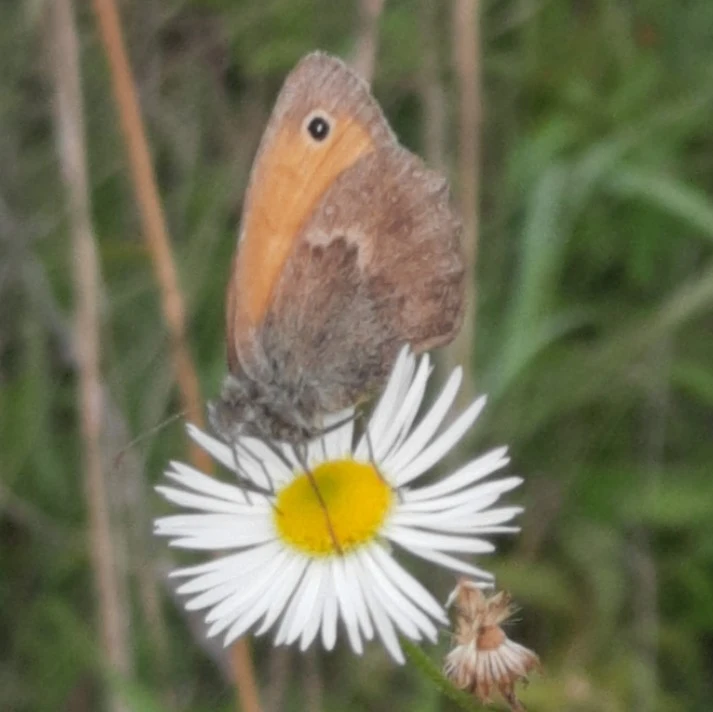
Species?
Coenonympha pamphilus
